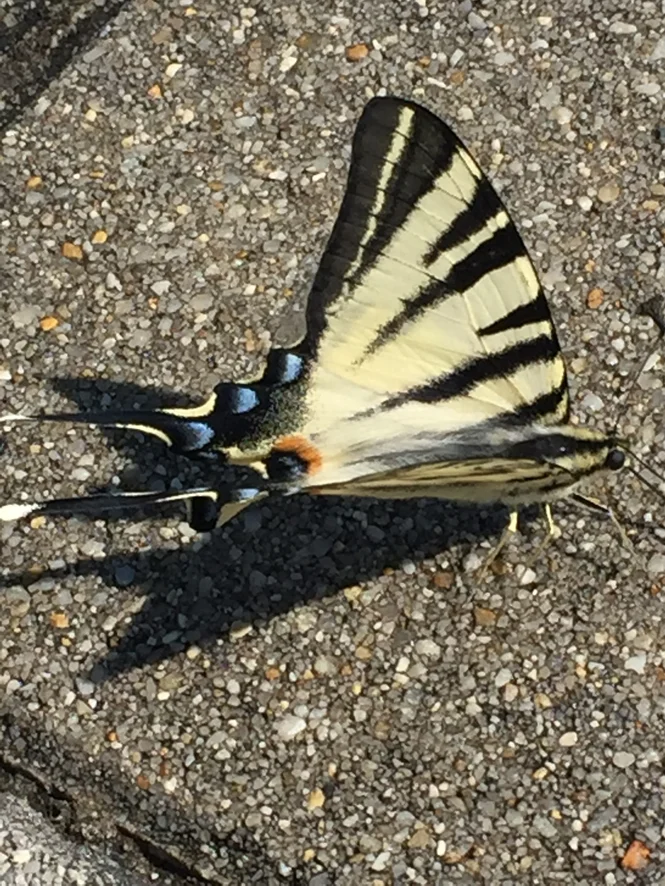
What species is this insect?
Iphiclides podalirius
